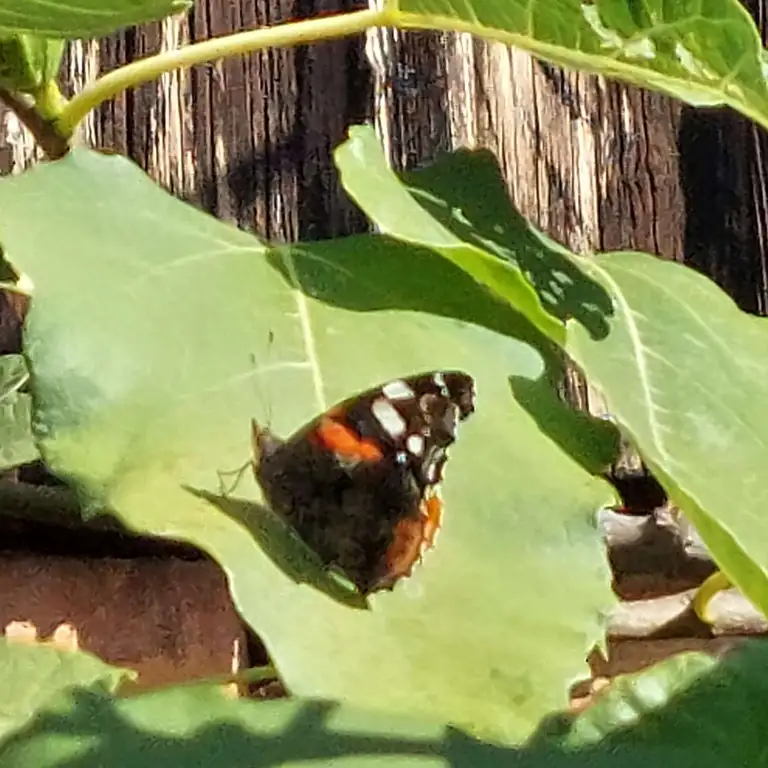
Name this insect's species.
Vanessa atalanta
